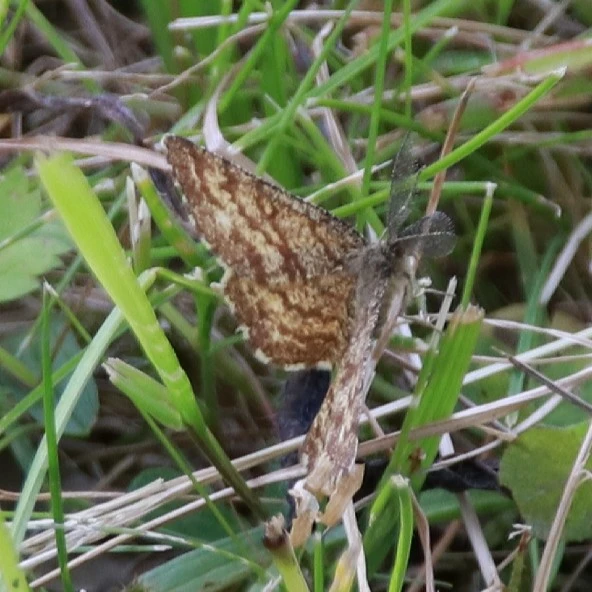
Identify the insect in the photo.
Ematurga atomaria
